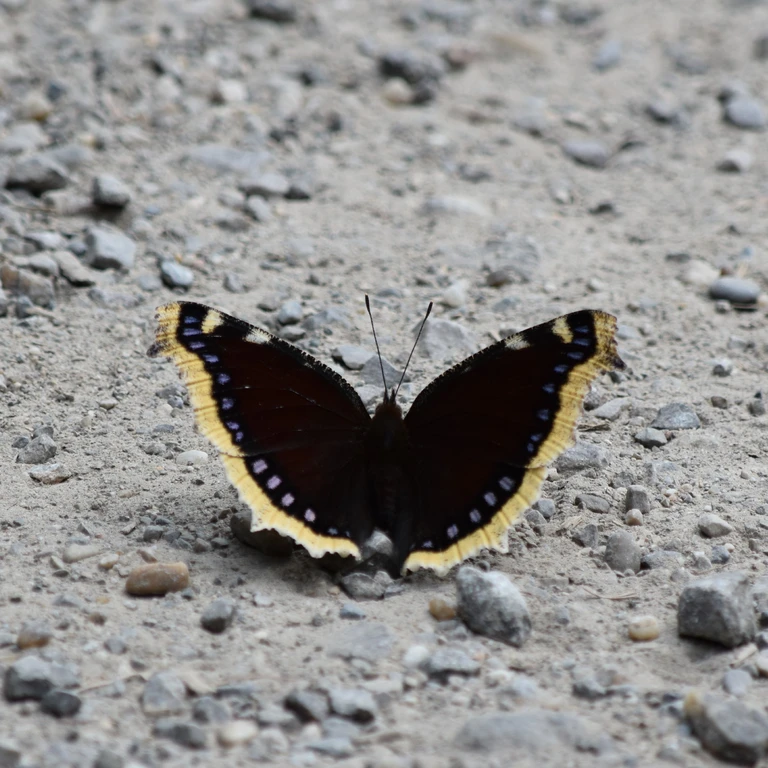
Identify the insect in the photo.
Nymphalis antiopa
